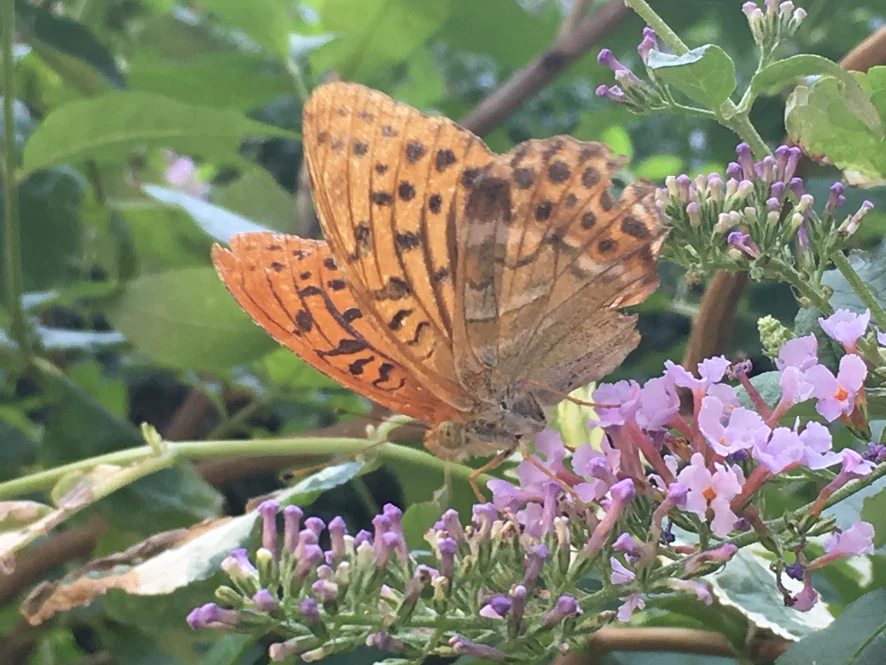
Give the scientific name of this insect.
Argynnis paphia
